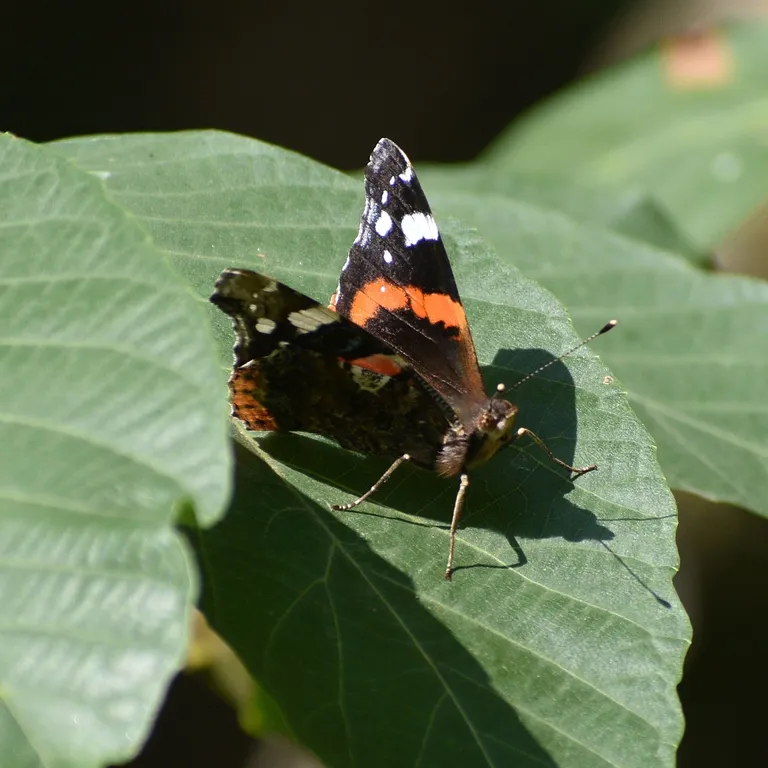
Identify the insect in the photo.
Vanessa atalanta
